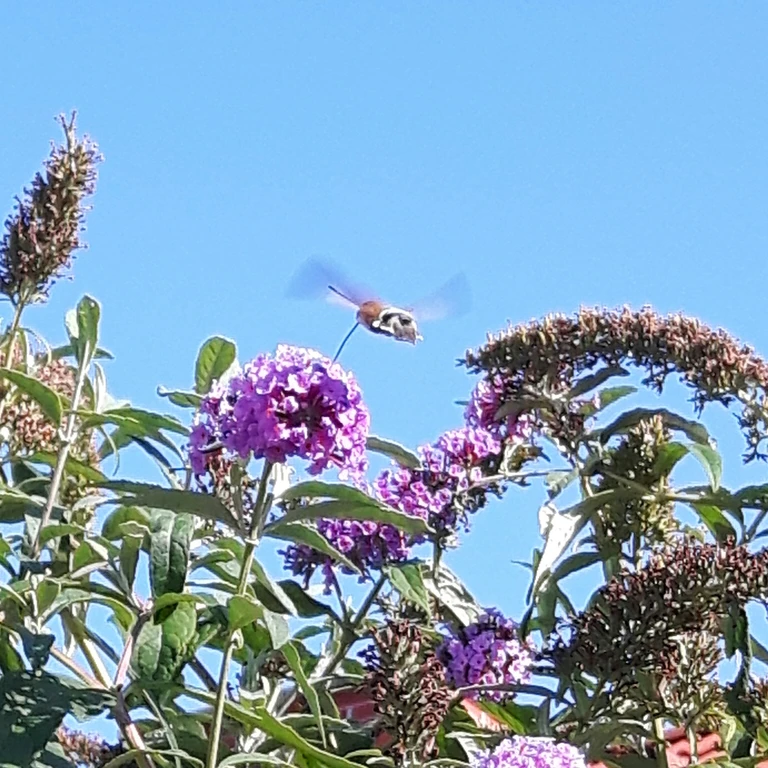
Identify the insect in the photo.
Macroglossum stellatarum
